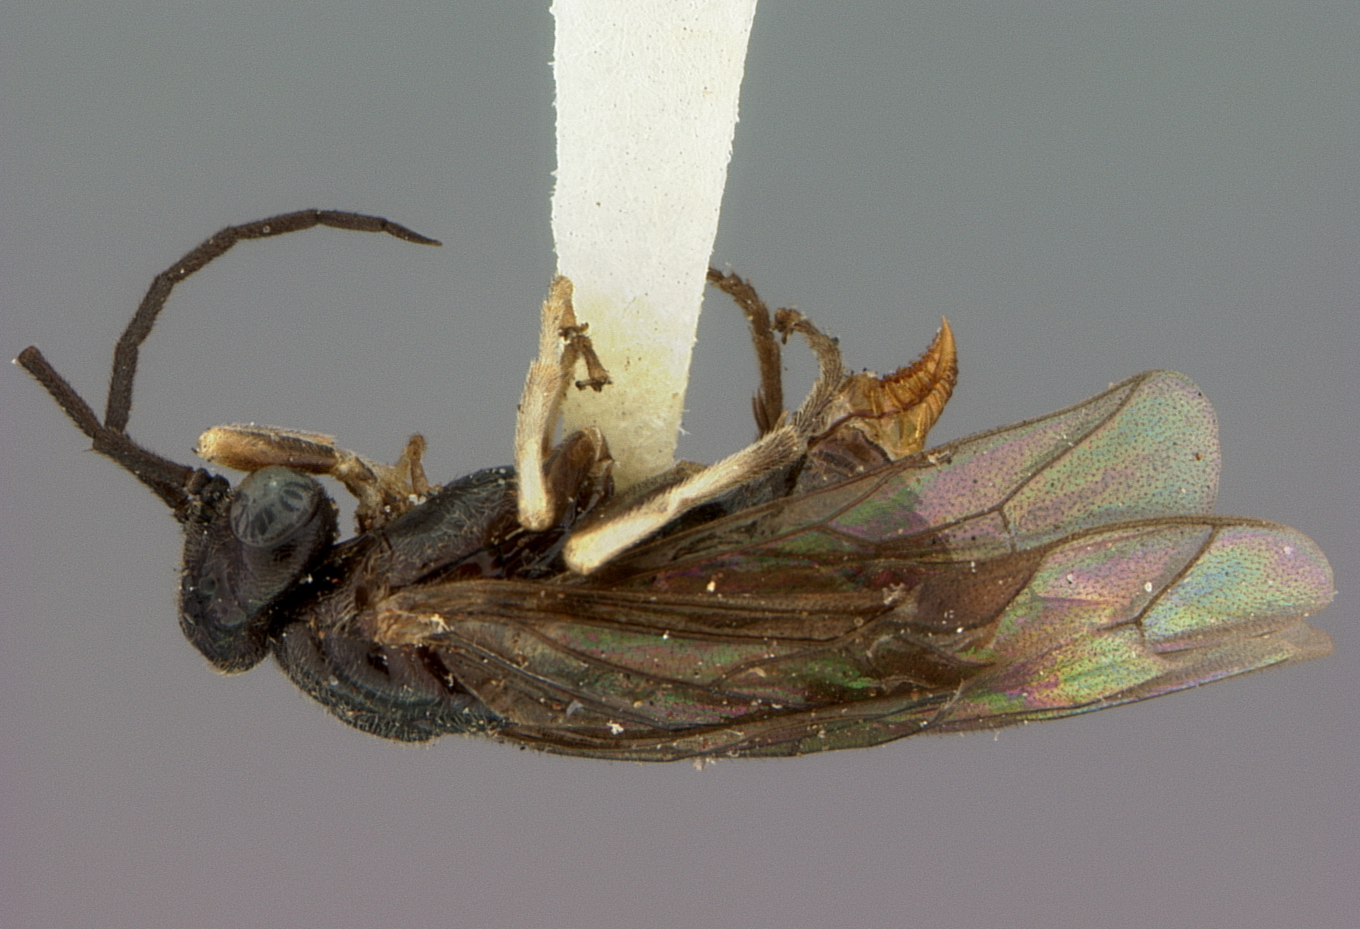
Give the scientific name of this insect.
Priophorus betulae
